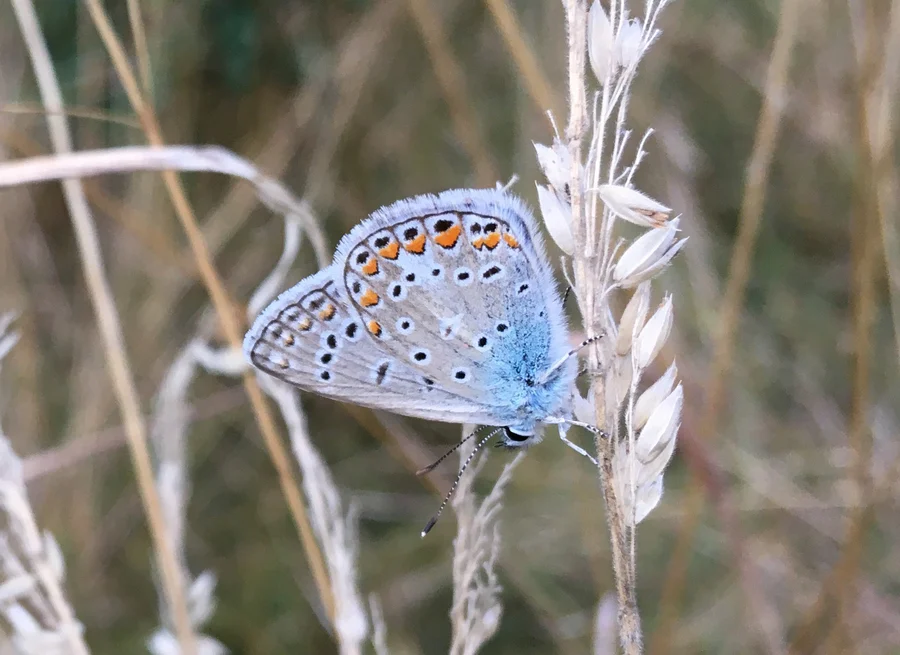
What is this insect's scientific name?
Polyommatus icarus
